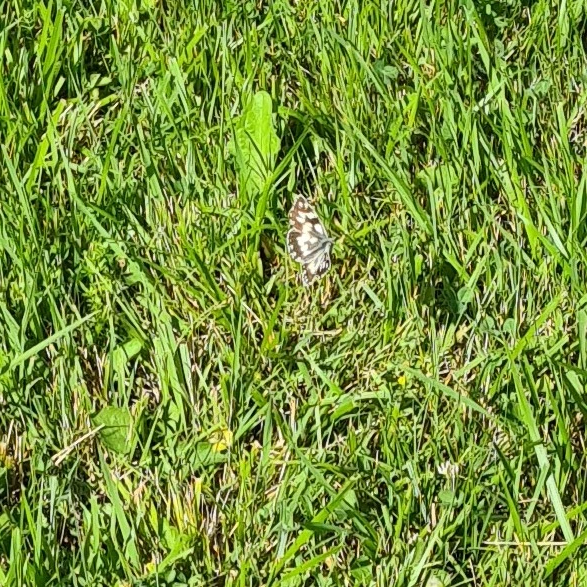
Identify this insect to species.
Melanargia galathea
